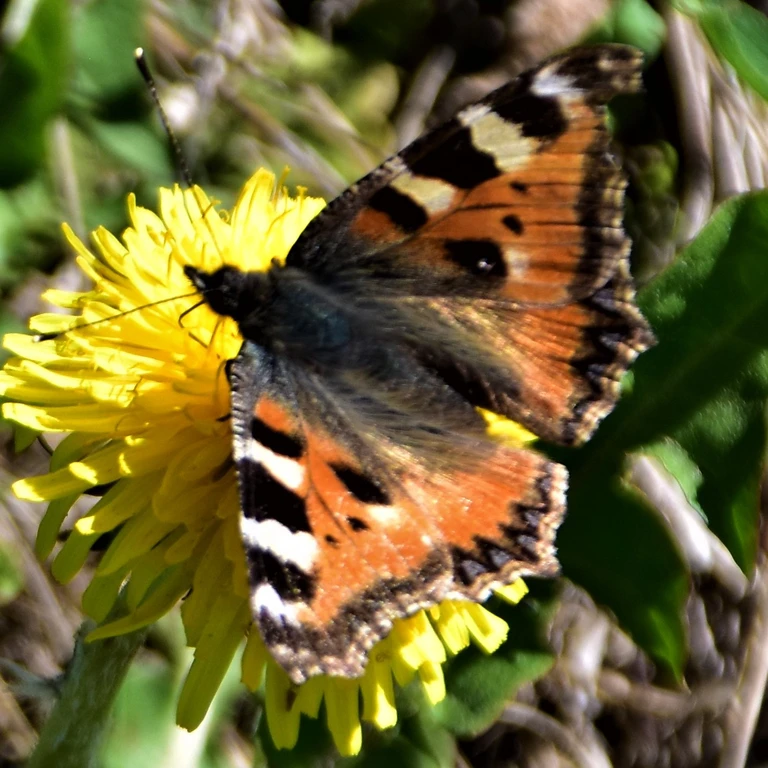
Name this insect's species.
Aglais urticae
